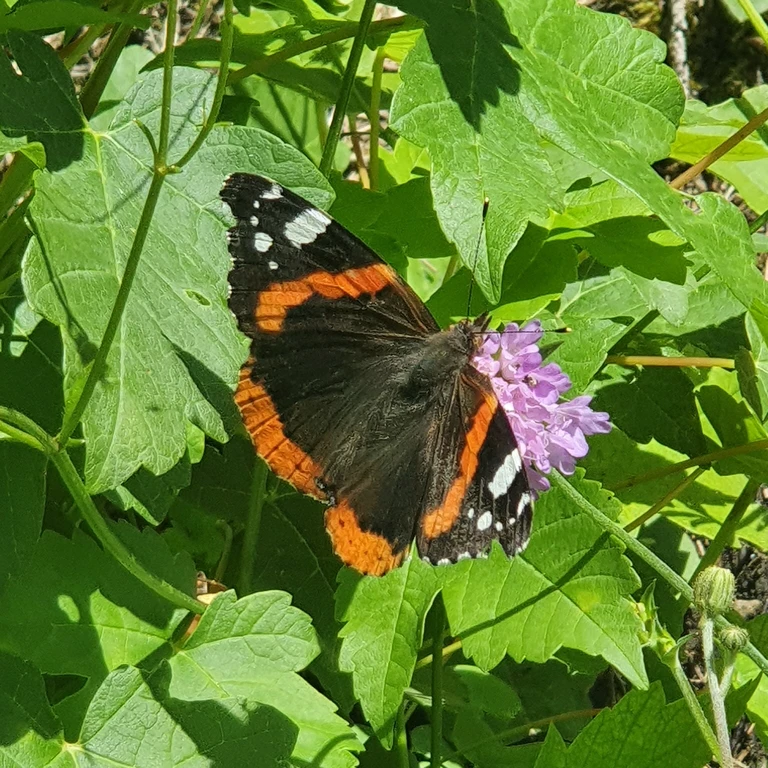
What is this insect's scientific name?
Vanessa atalanta
